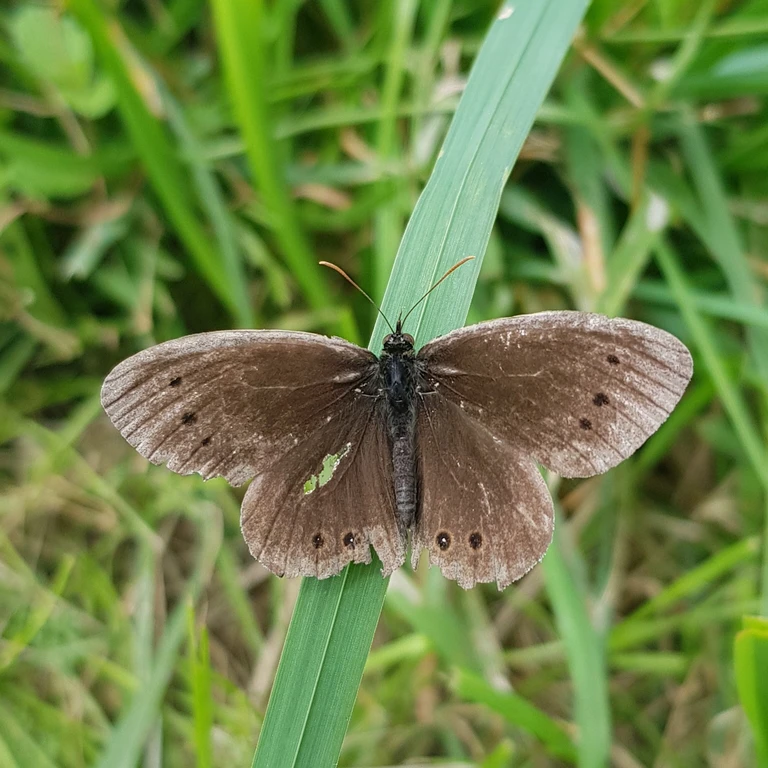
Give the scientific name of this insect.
Aphantopus hyperantus
